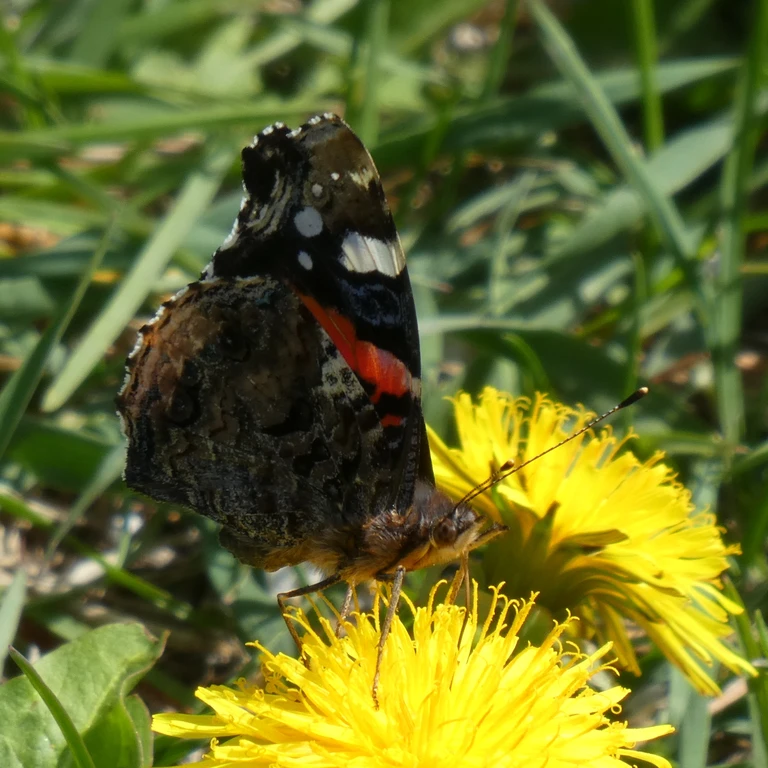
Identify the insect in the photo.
Vanessa atalanta
